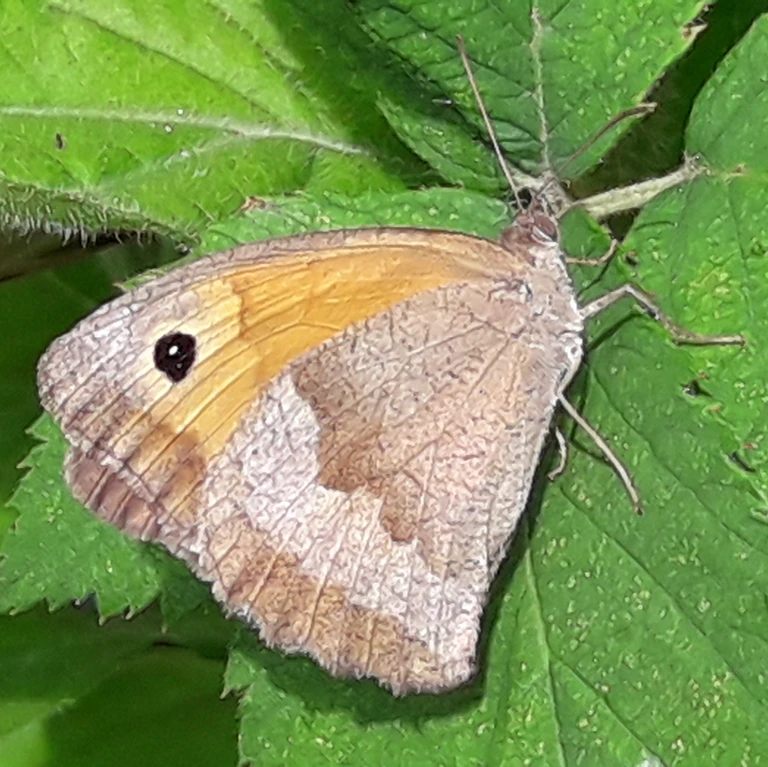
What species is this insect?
Maniola jurtina
